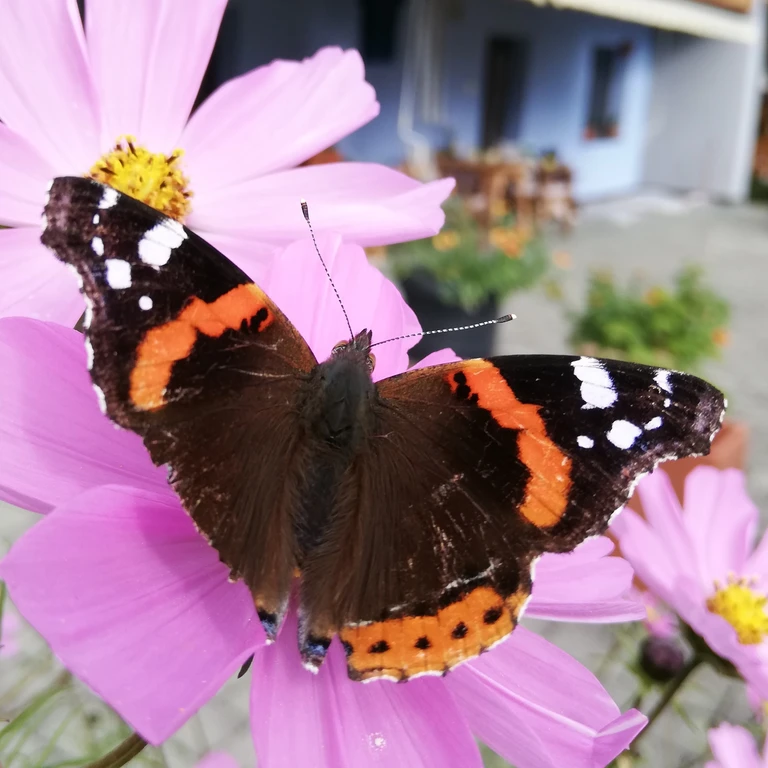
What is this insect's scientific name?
Vanessa atalanta
